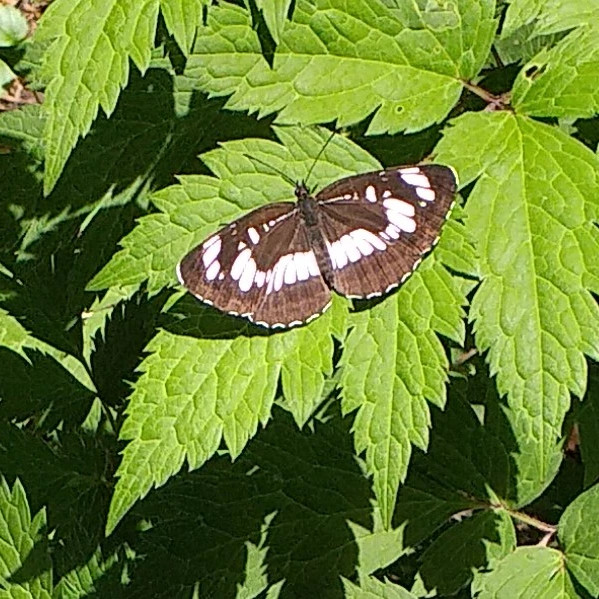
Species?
Neptis rivularis
